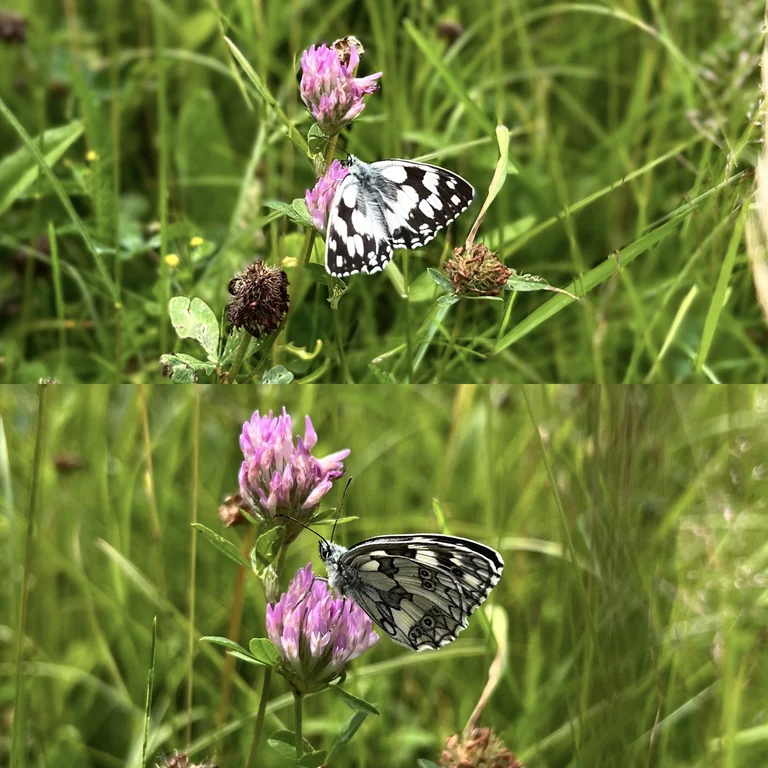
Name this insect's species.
Melanargia galathea
